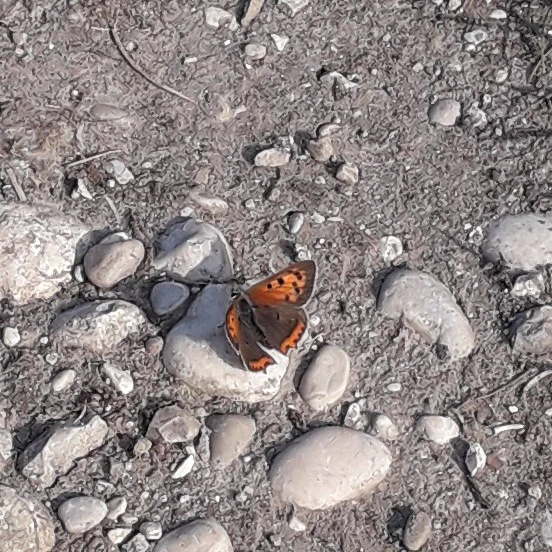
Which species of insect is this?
Lycaena phlaeas
